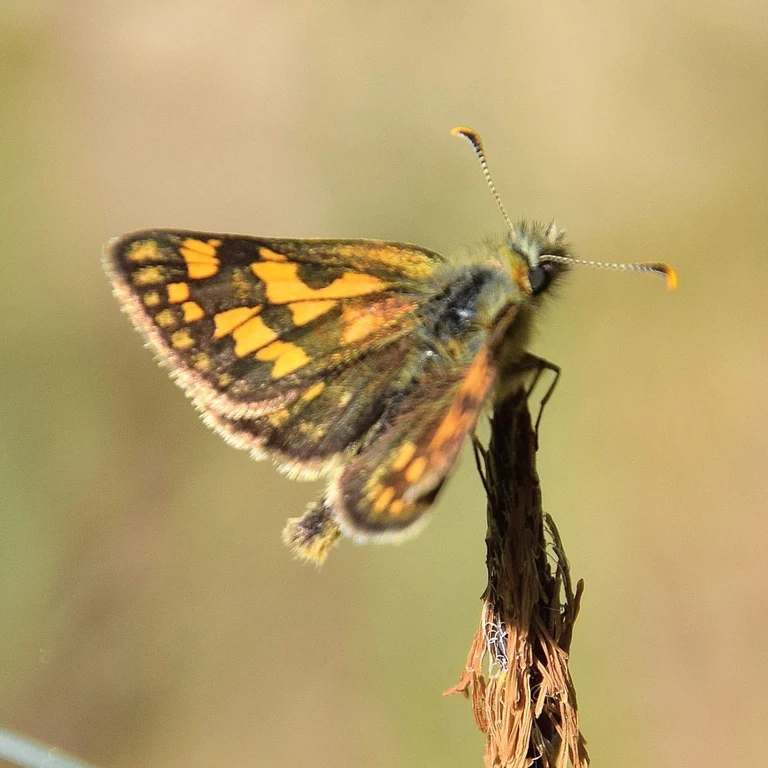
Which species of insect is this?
Carterocephalus palaemon
